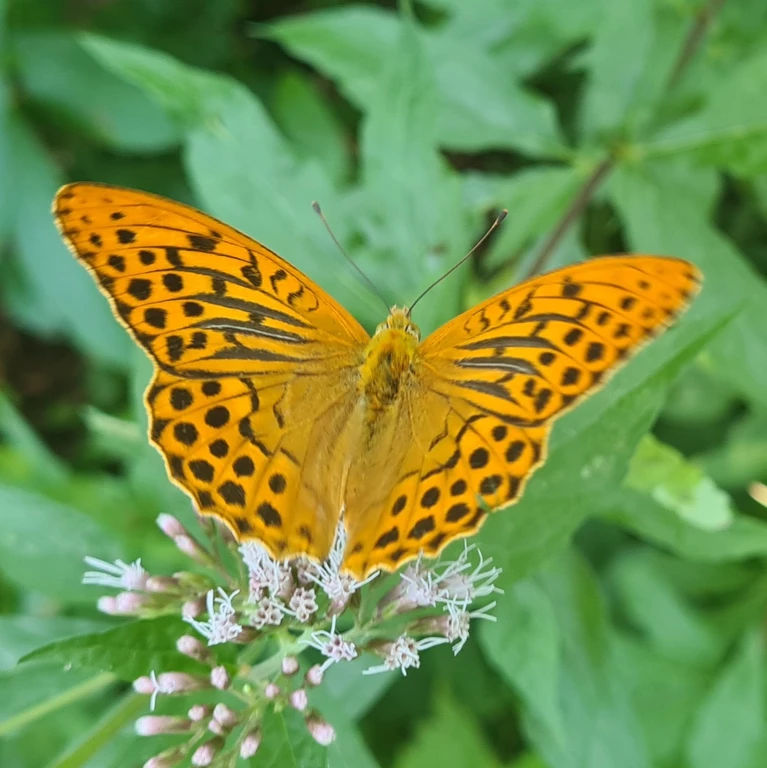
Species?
Argynnis paphia
